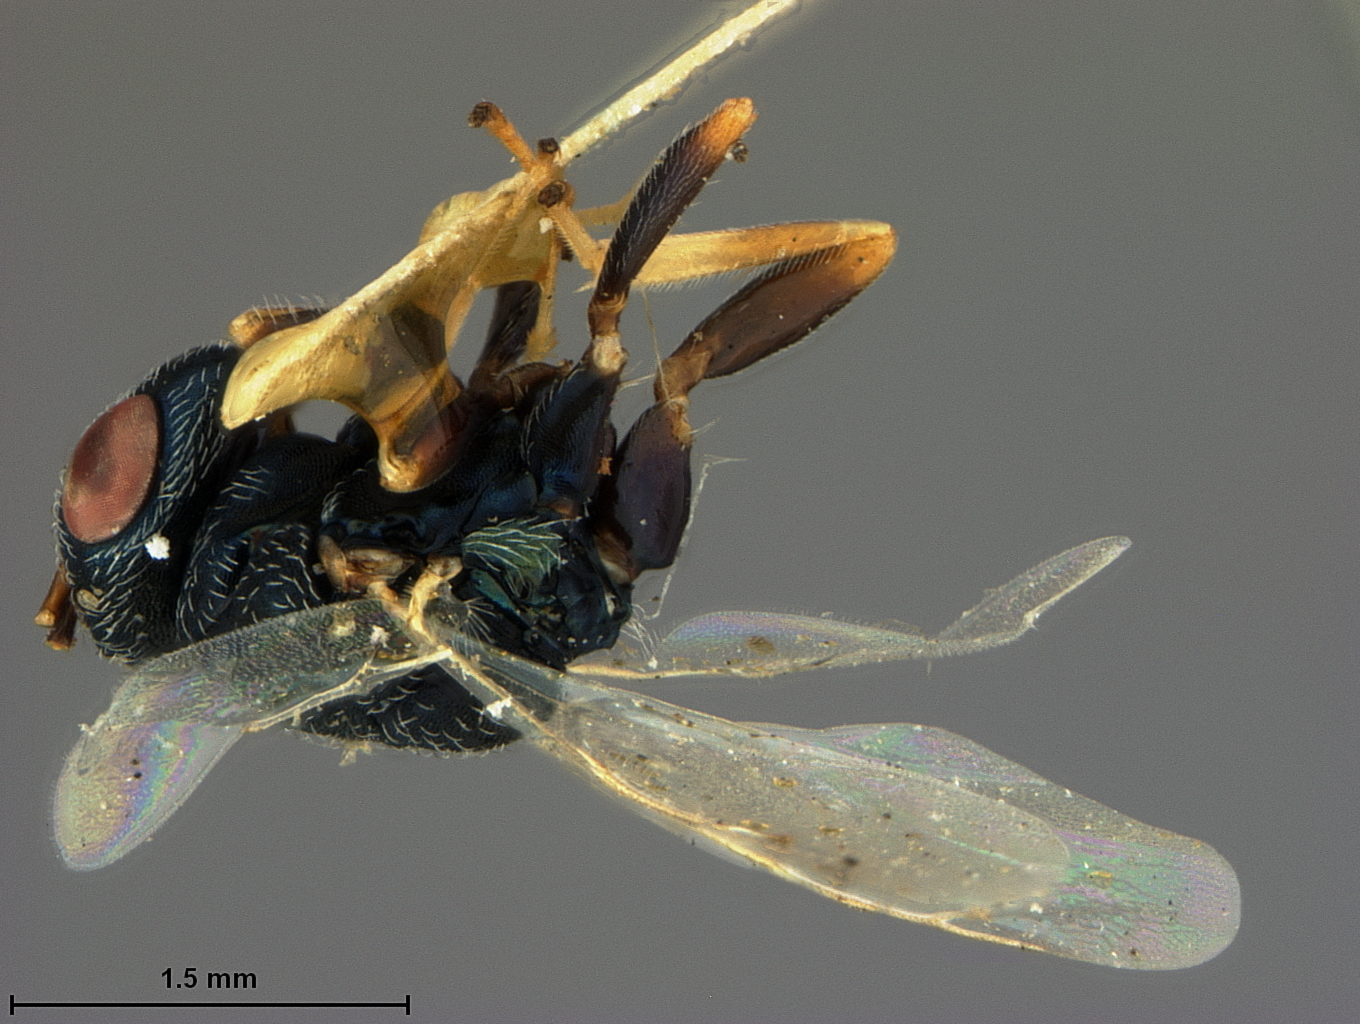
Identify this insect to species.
Catolaccus tylodermae
